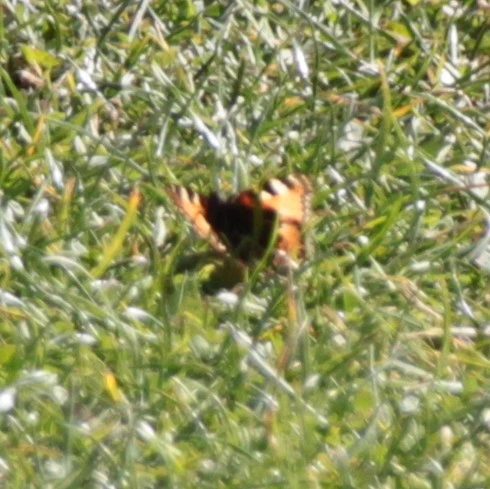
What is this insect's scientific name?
Aglais urticae
